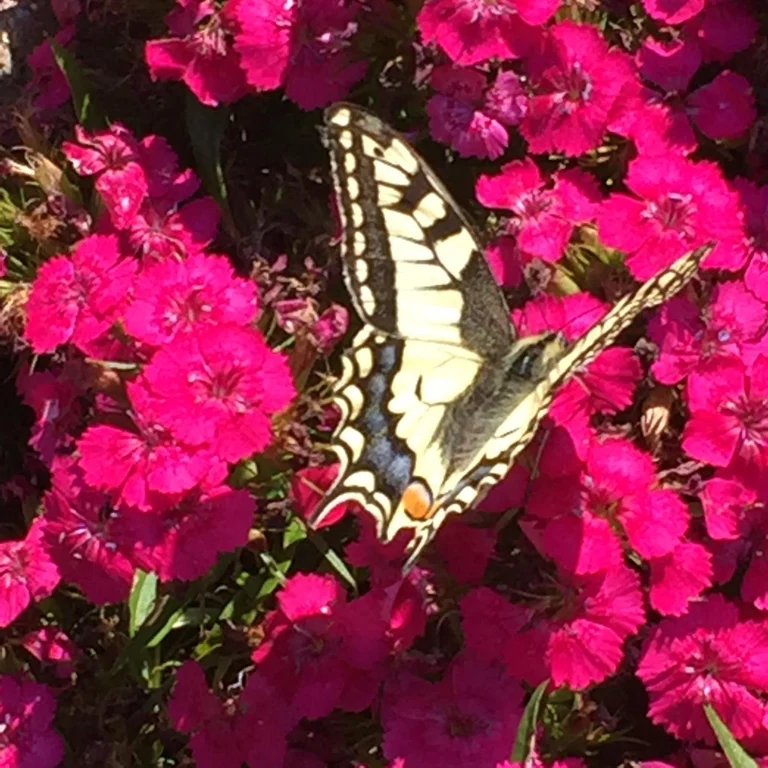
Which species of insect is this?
Papilio machaon
